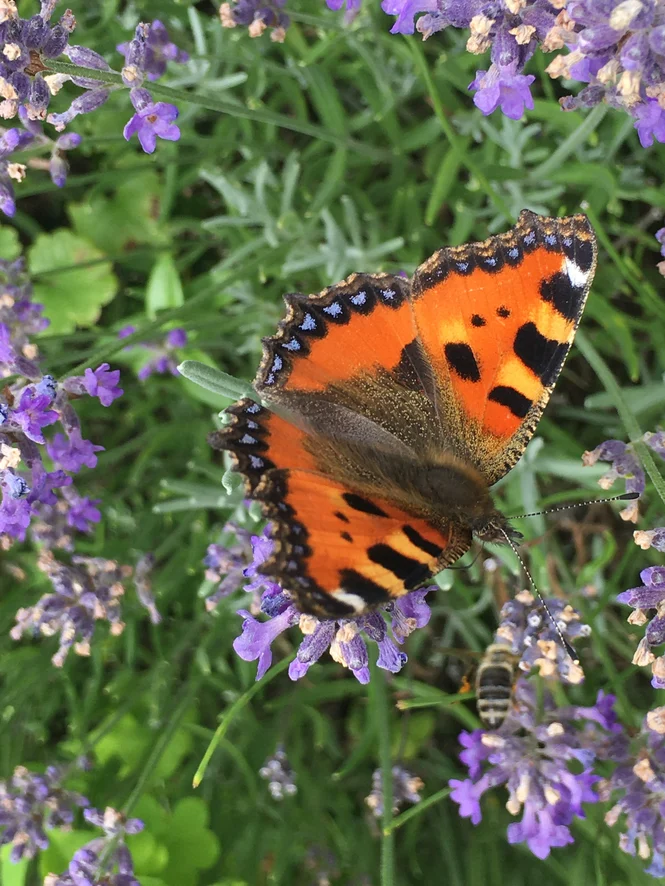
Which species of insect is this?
Aglais urticae
